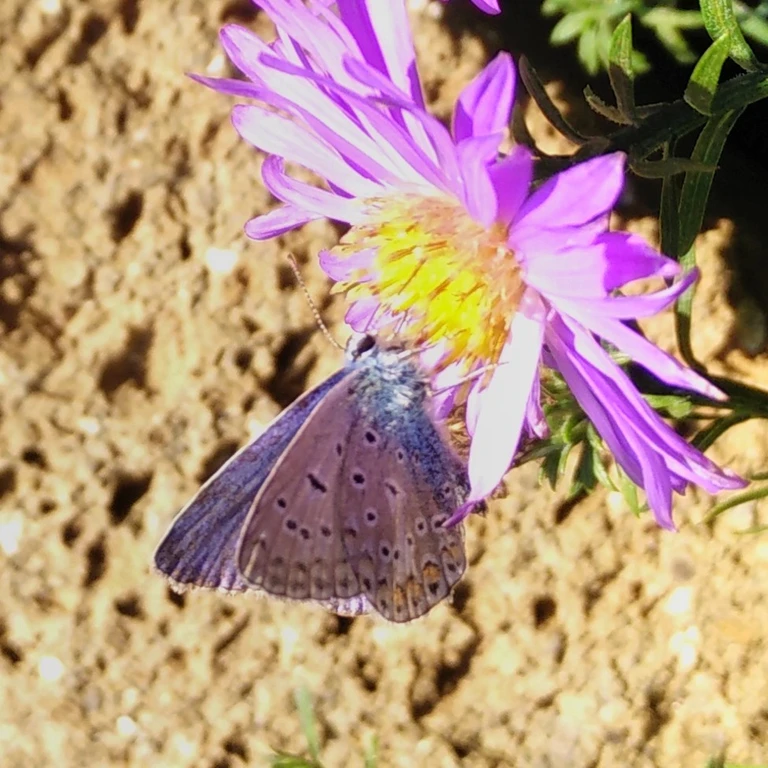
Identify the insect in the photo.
Polyommatus icarus
